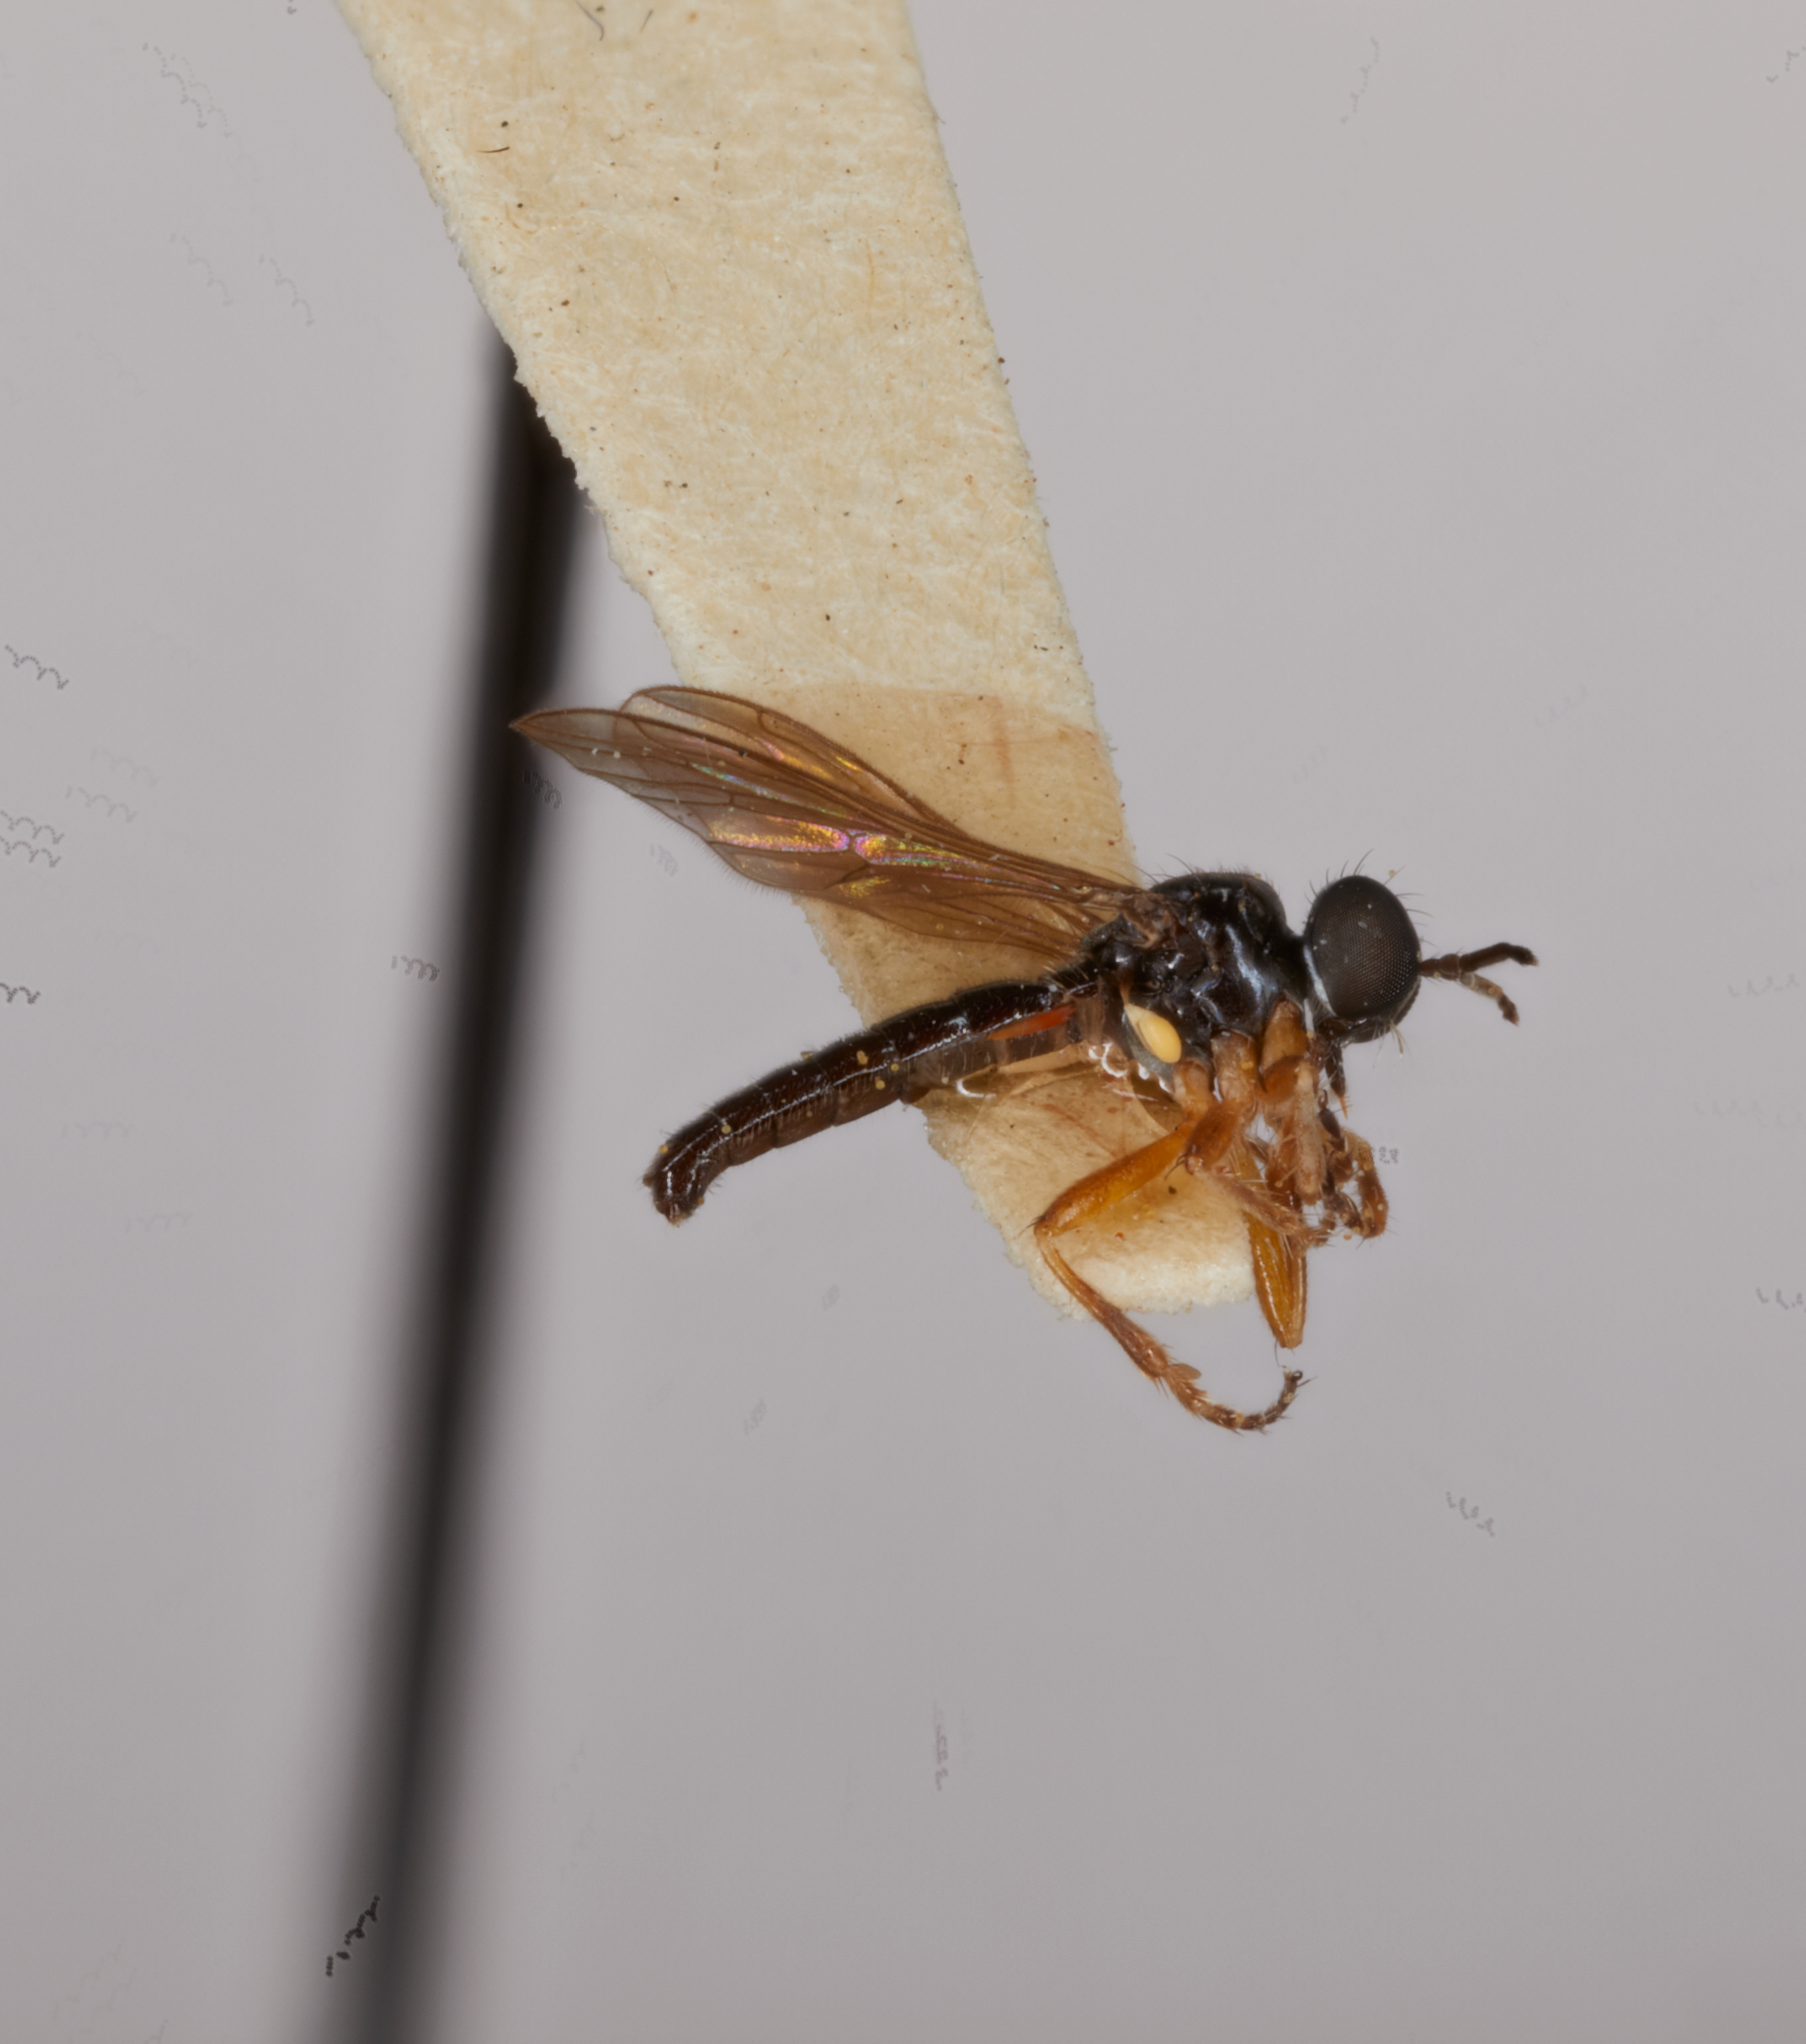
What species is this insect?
Townsendia gracilis
